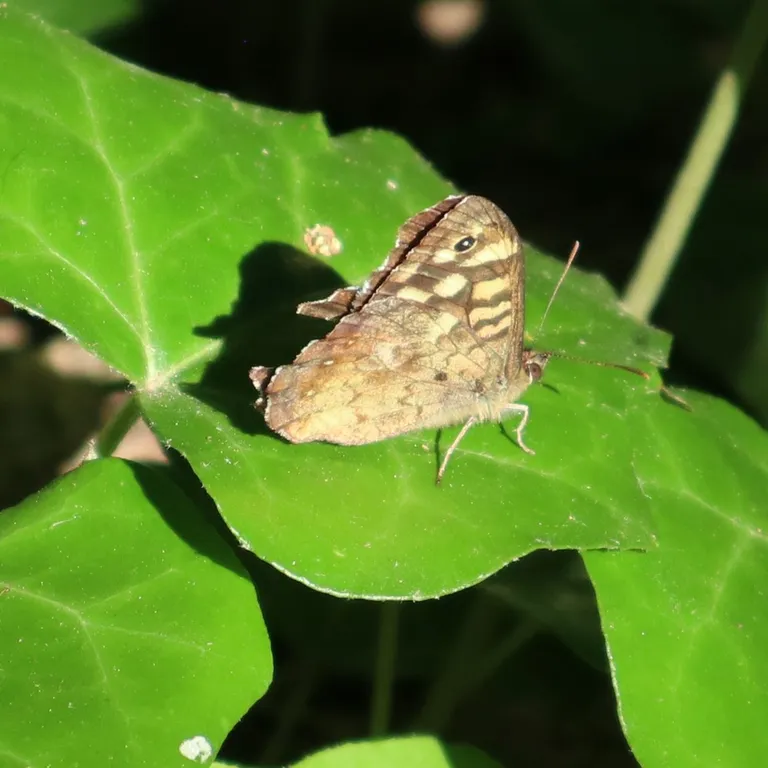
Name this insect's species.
Pararge aegeria
